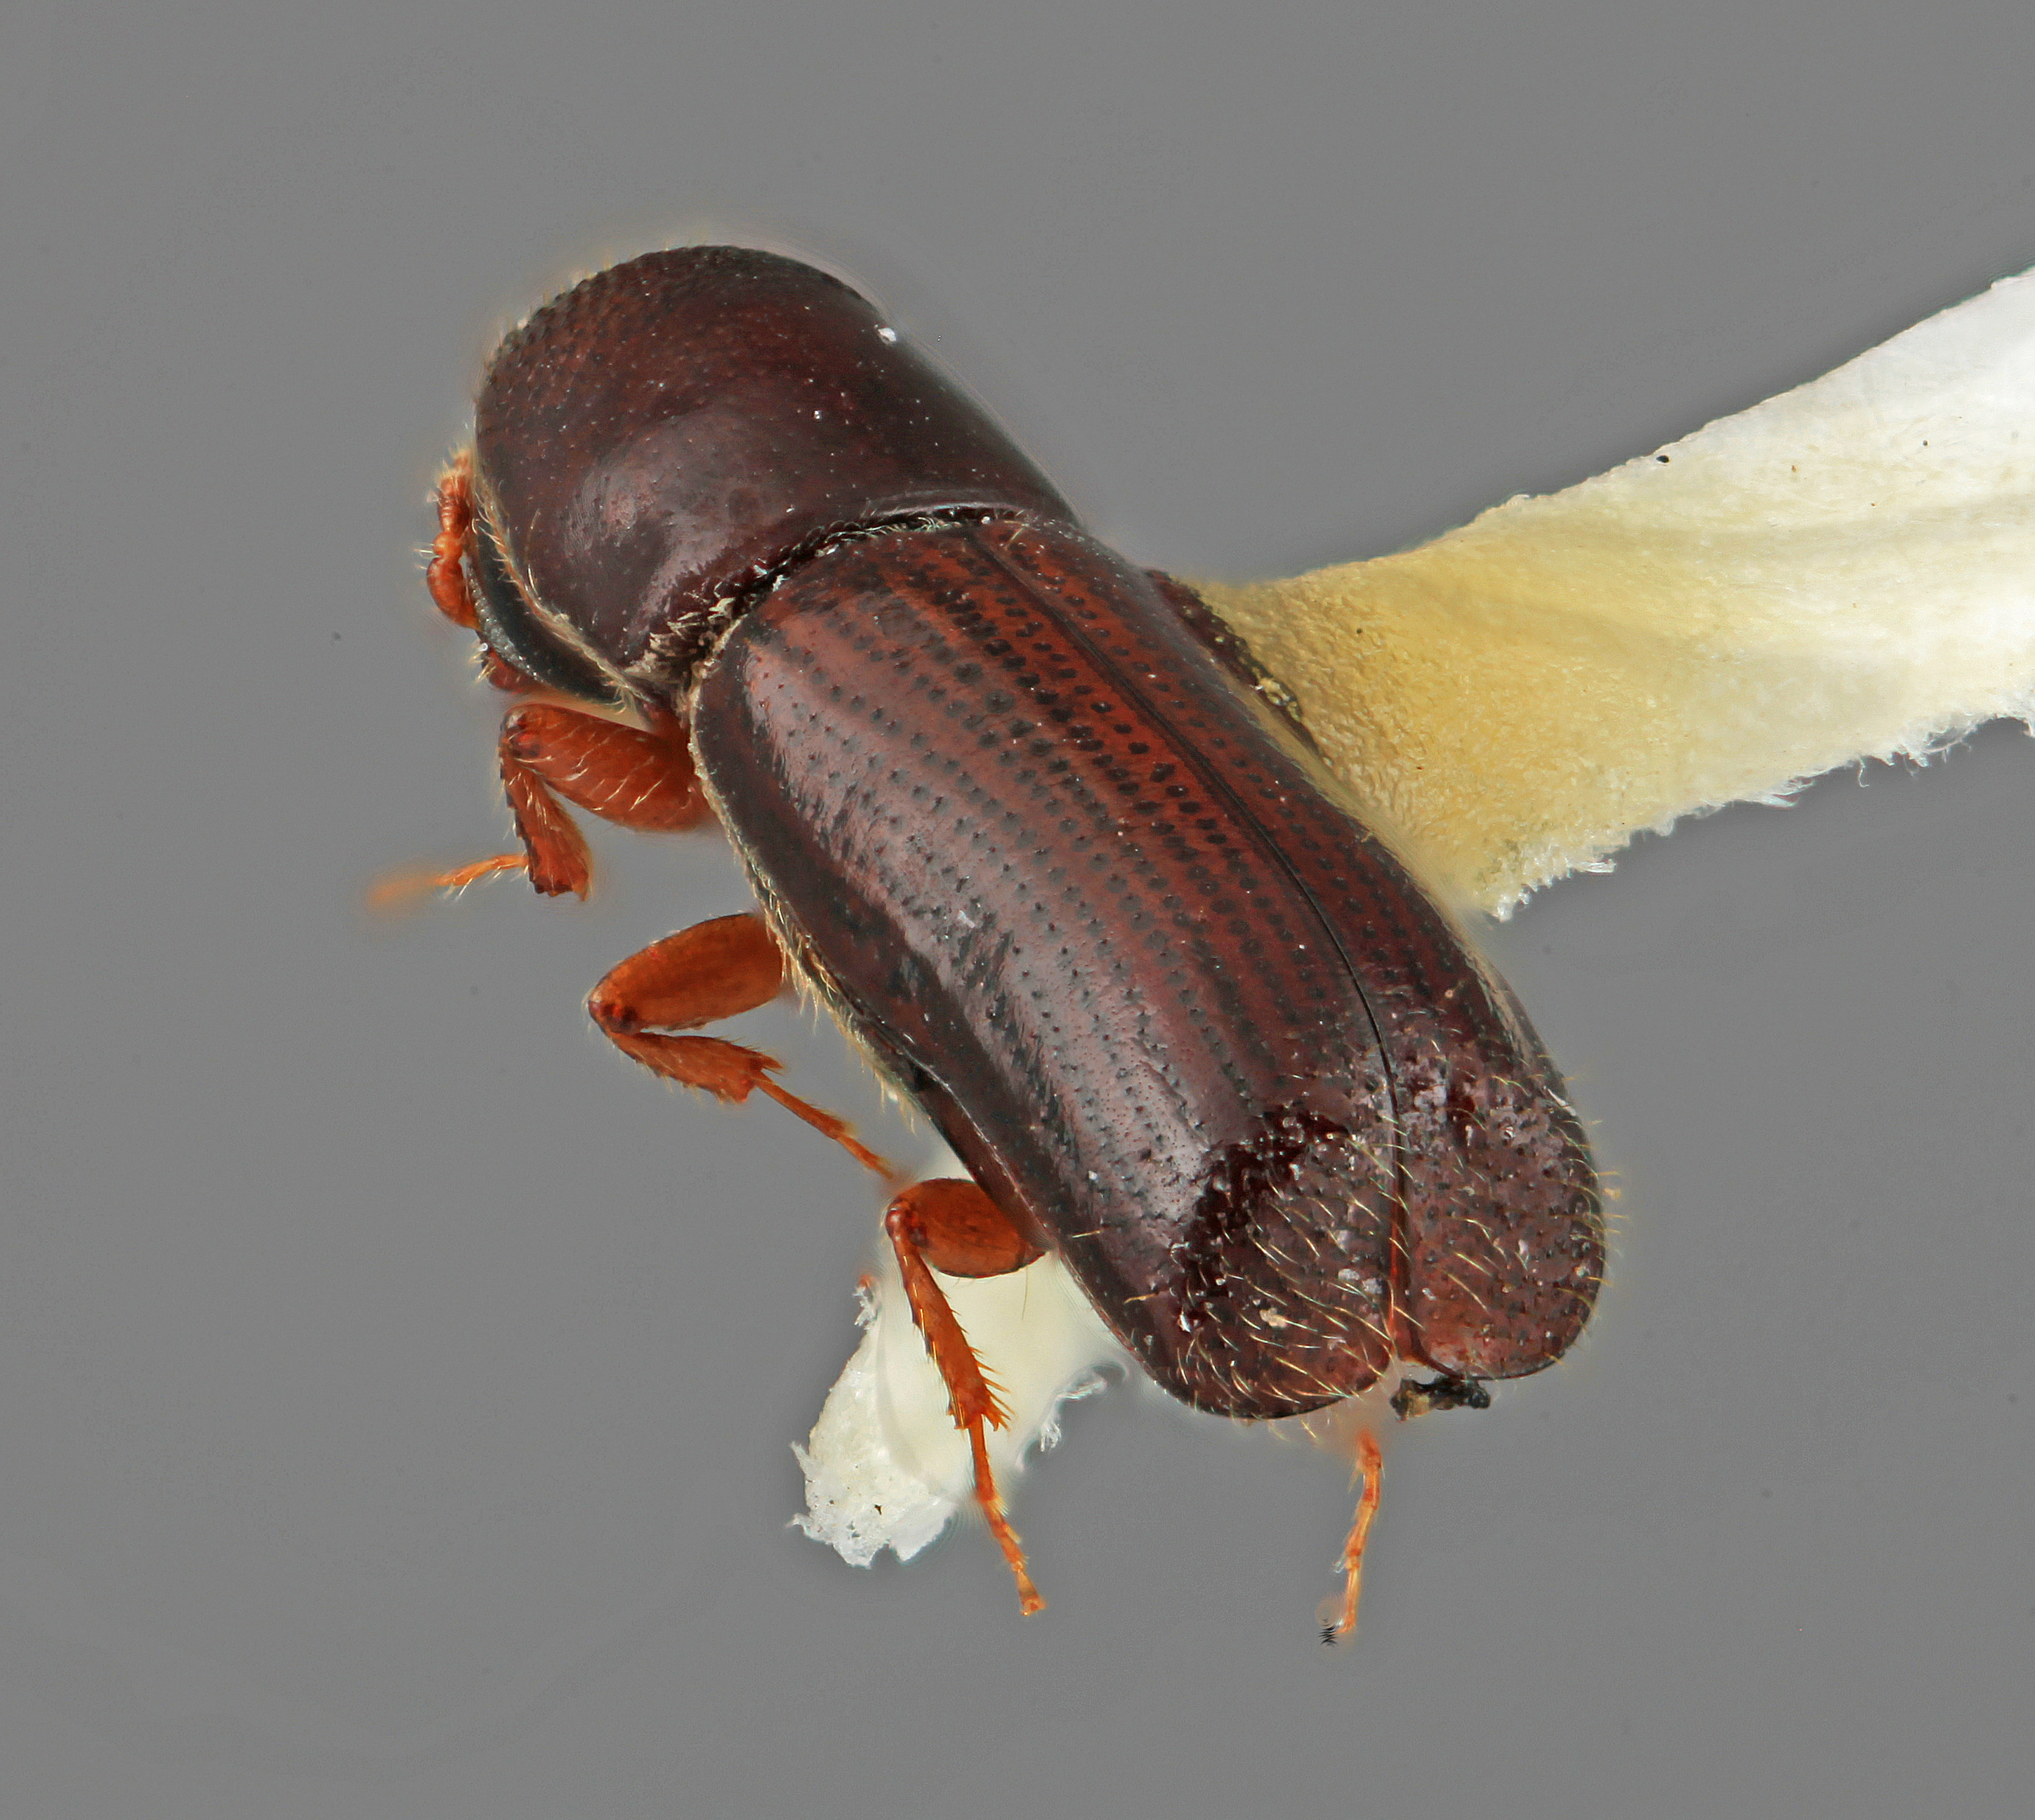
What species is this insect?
Gnathotrupes nectandrae
